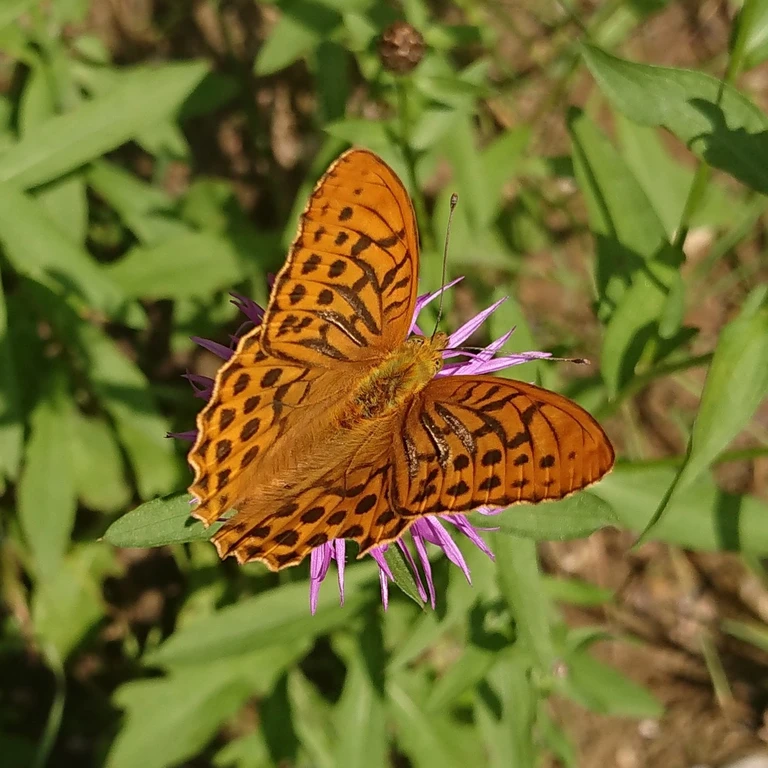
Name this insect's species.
Argynnis paphia
